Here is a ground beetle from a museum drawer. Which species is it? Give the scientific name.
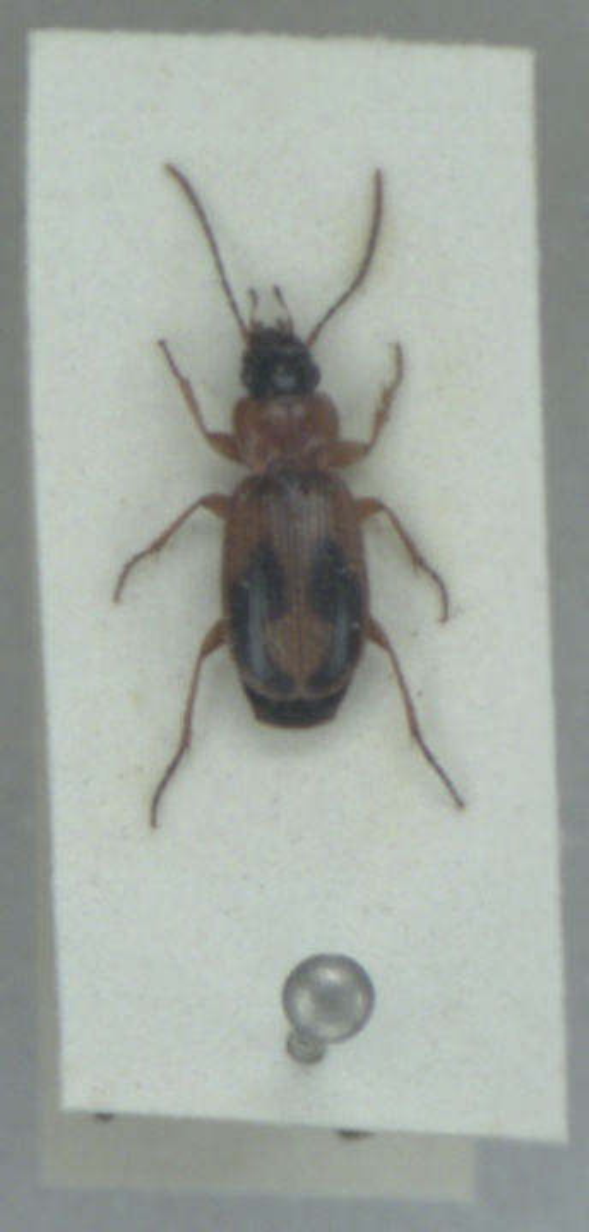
Badister bullatus
